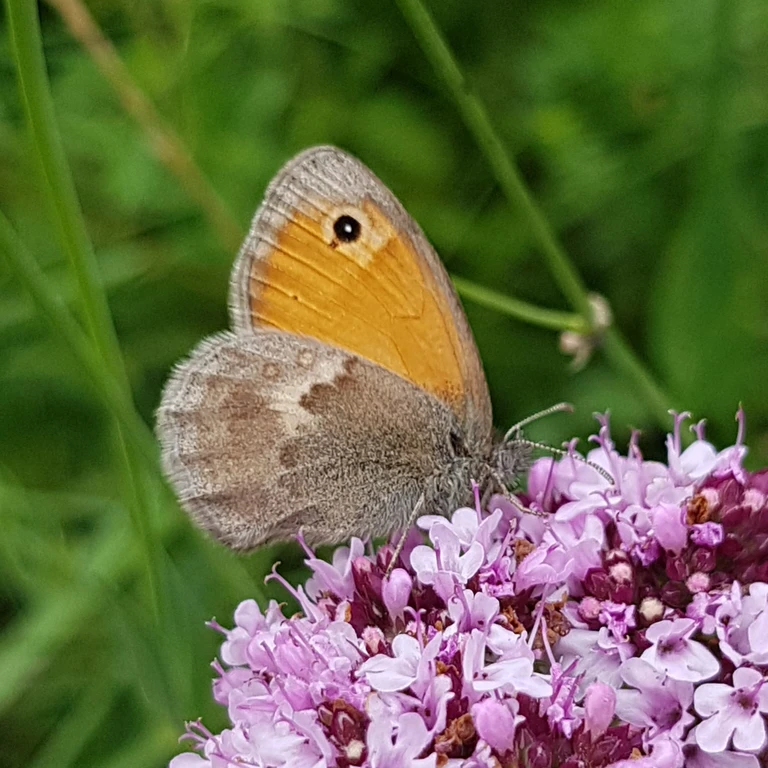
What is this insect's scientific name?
Coenonympha pamphilus
